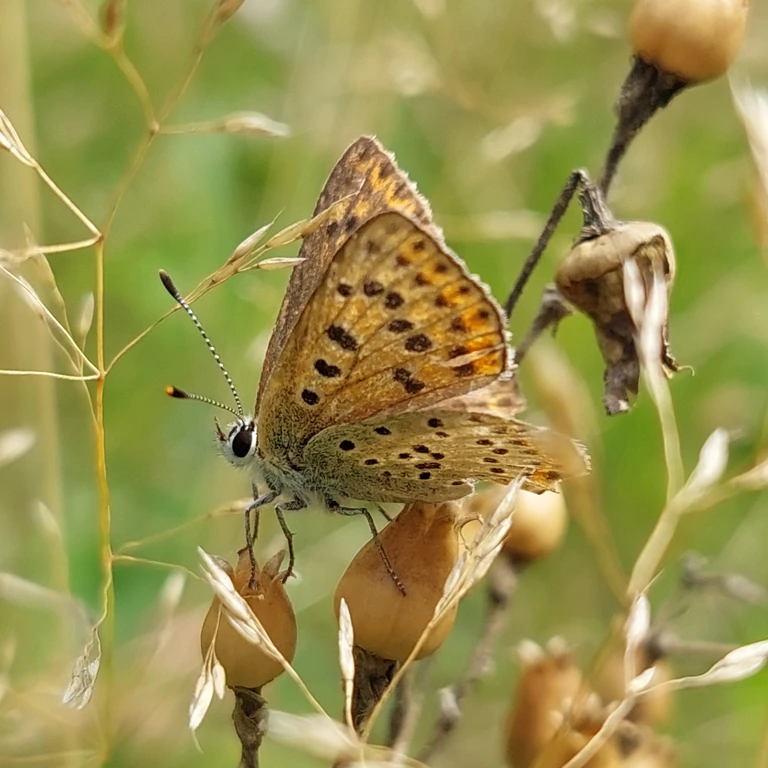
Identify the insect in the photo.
Lycaena tityrus (also Loweia tityrus)
